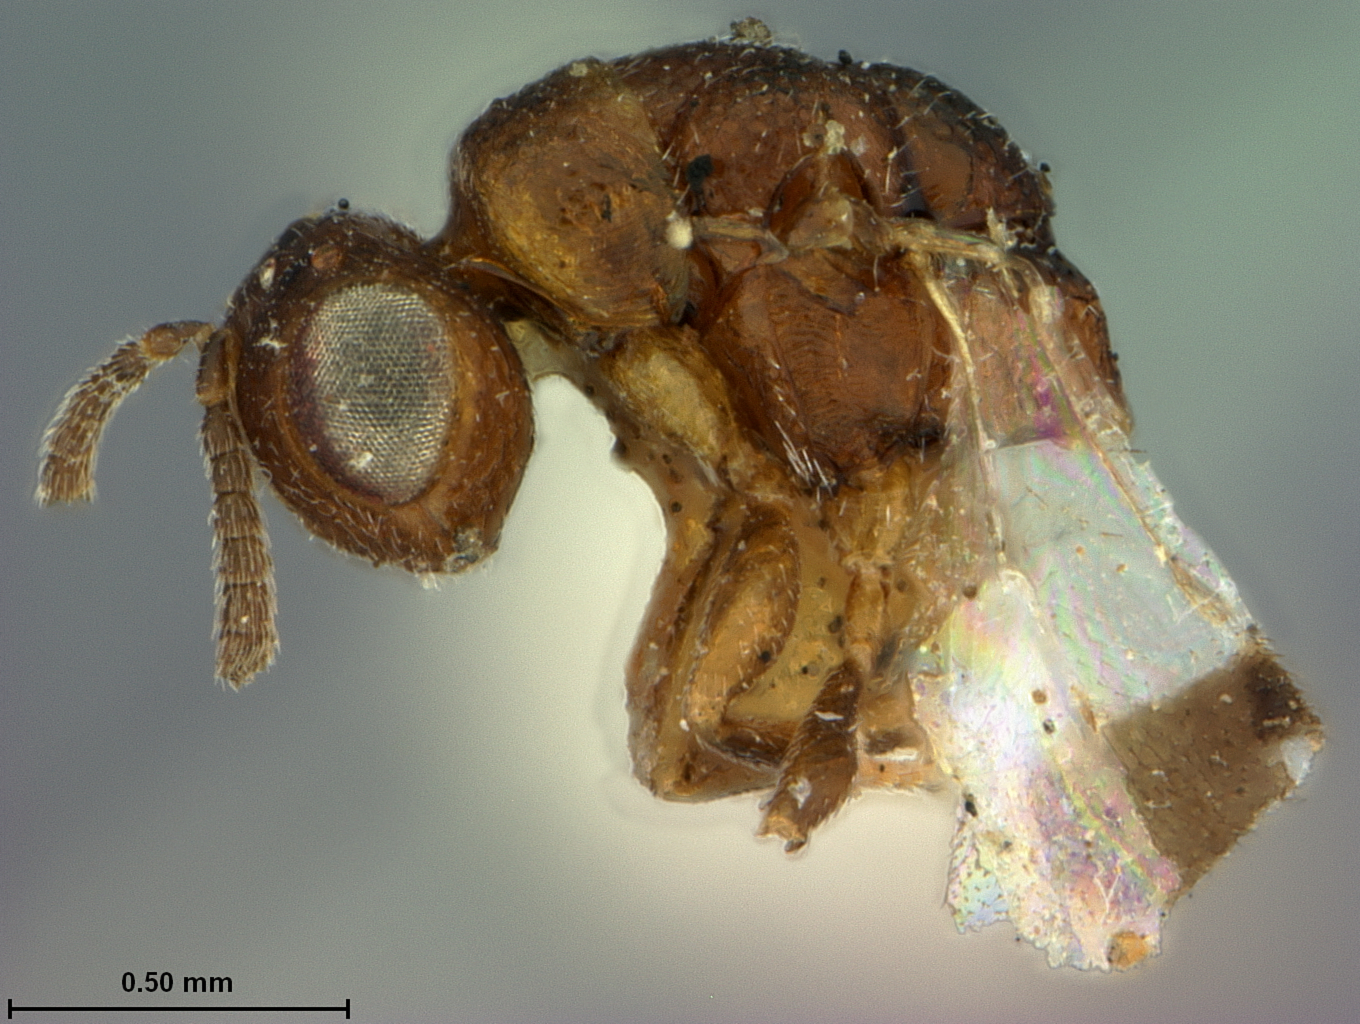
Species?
Decatoma bicolor
